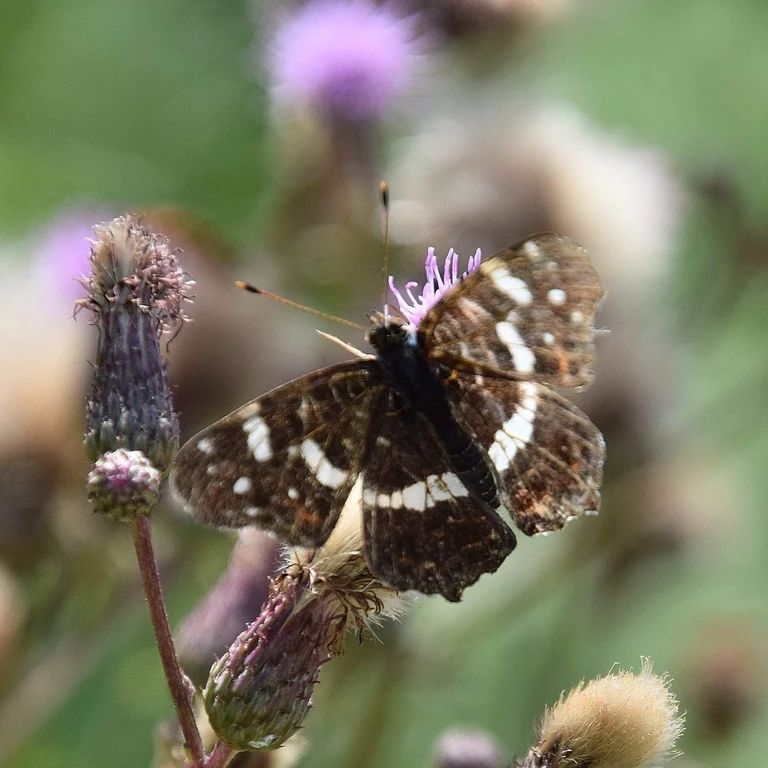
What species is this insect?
Araschnia levana
